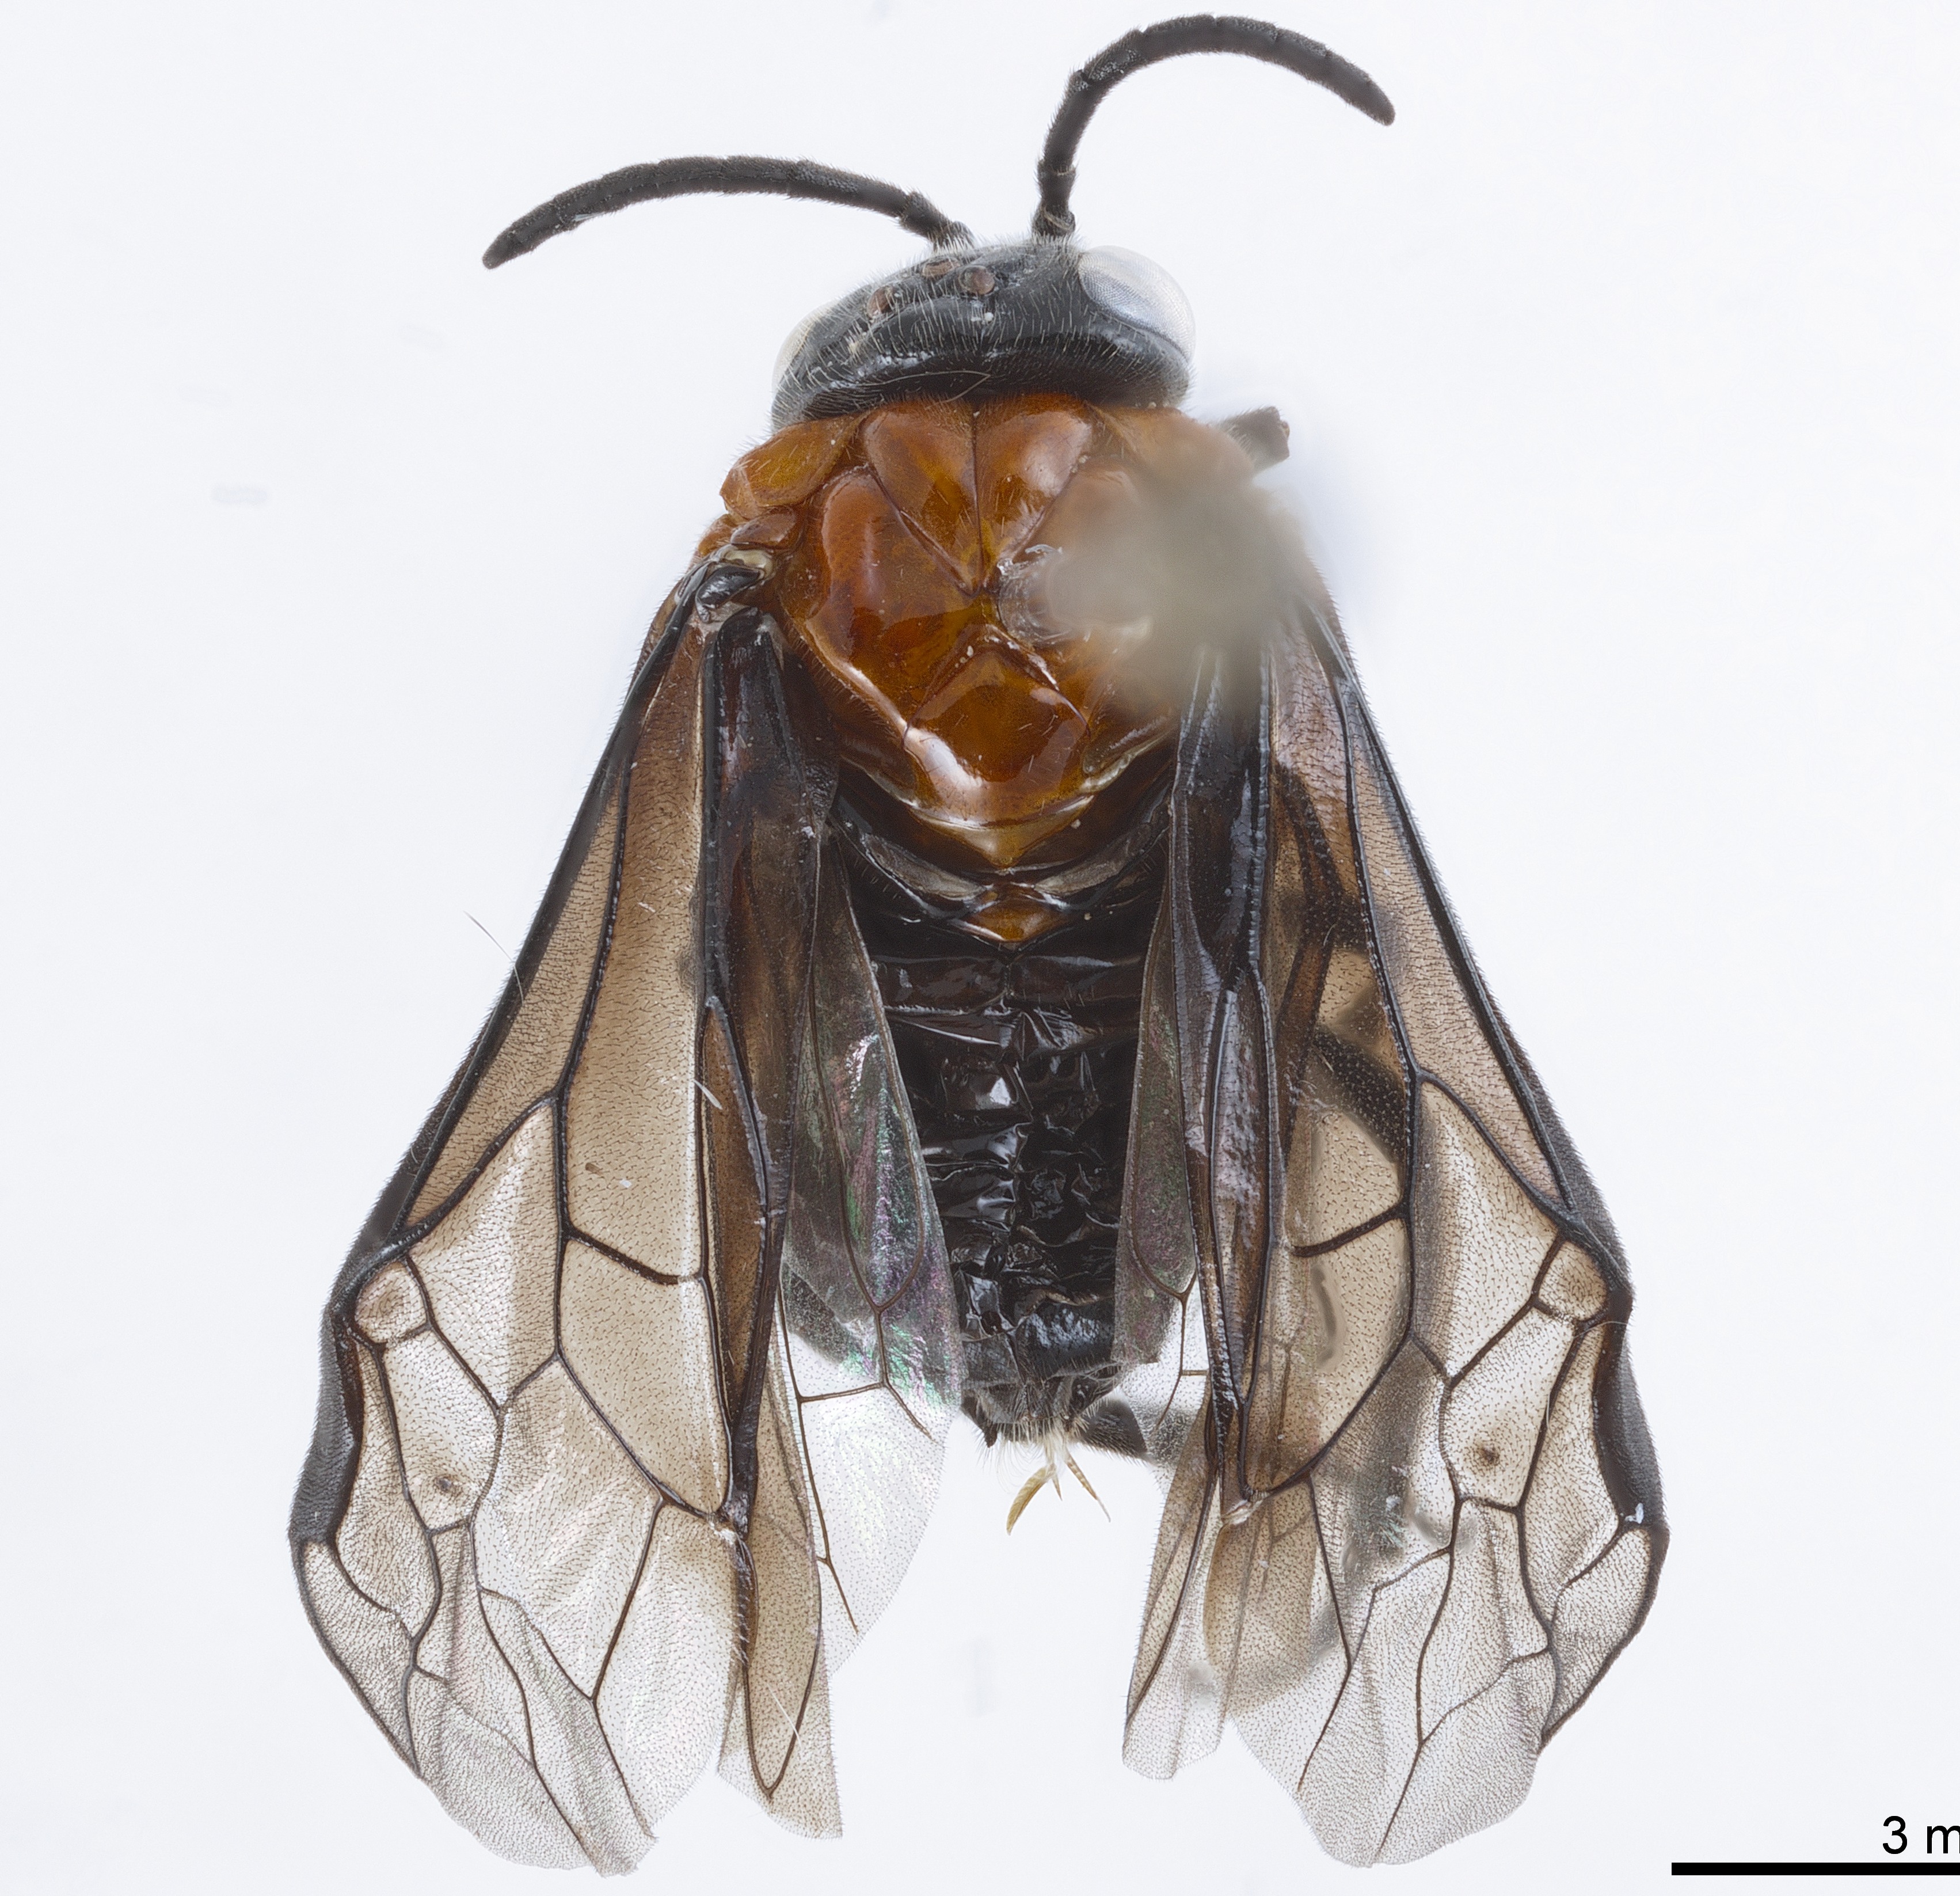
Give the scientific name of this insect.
Tethida barda
